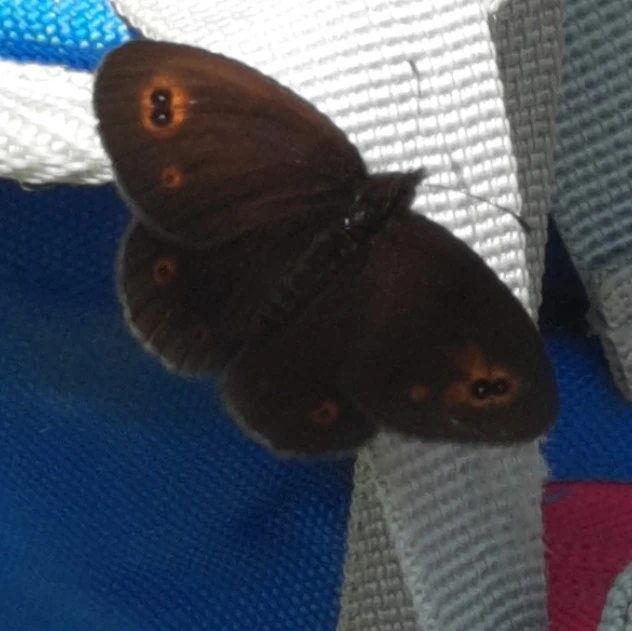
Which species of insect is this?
Erebia medusa
